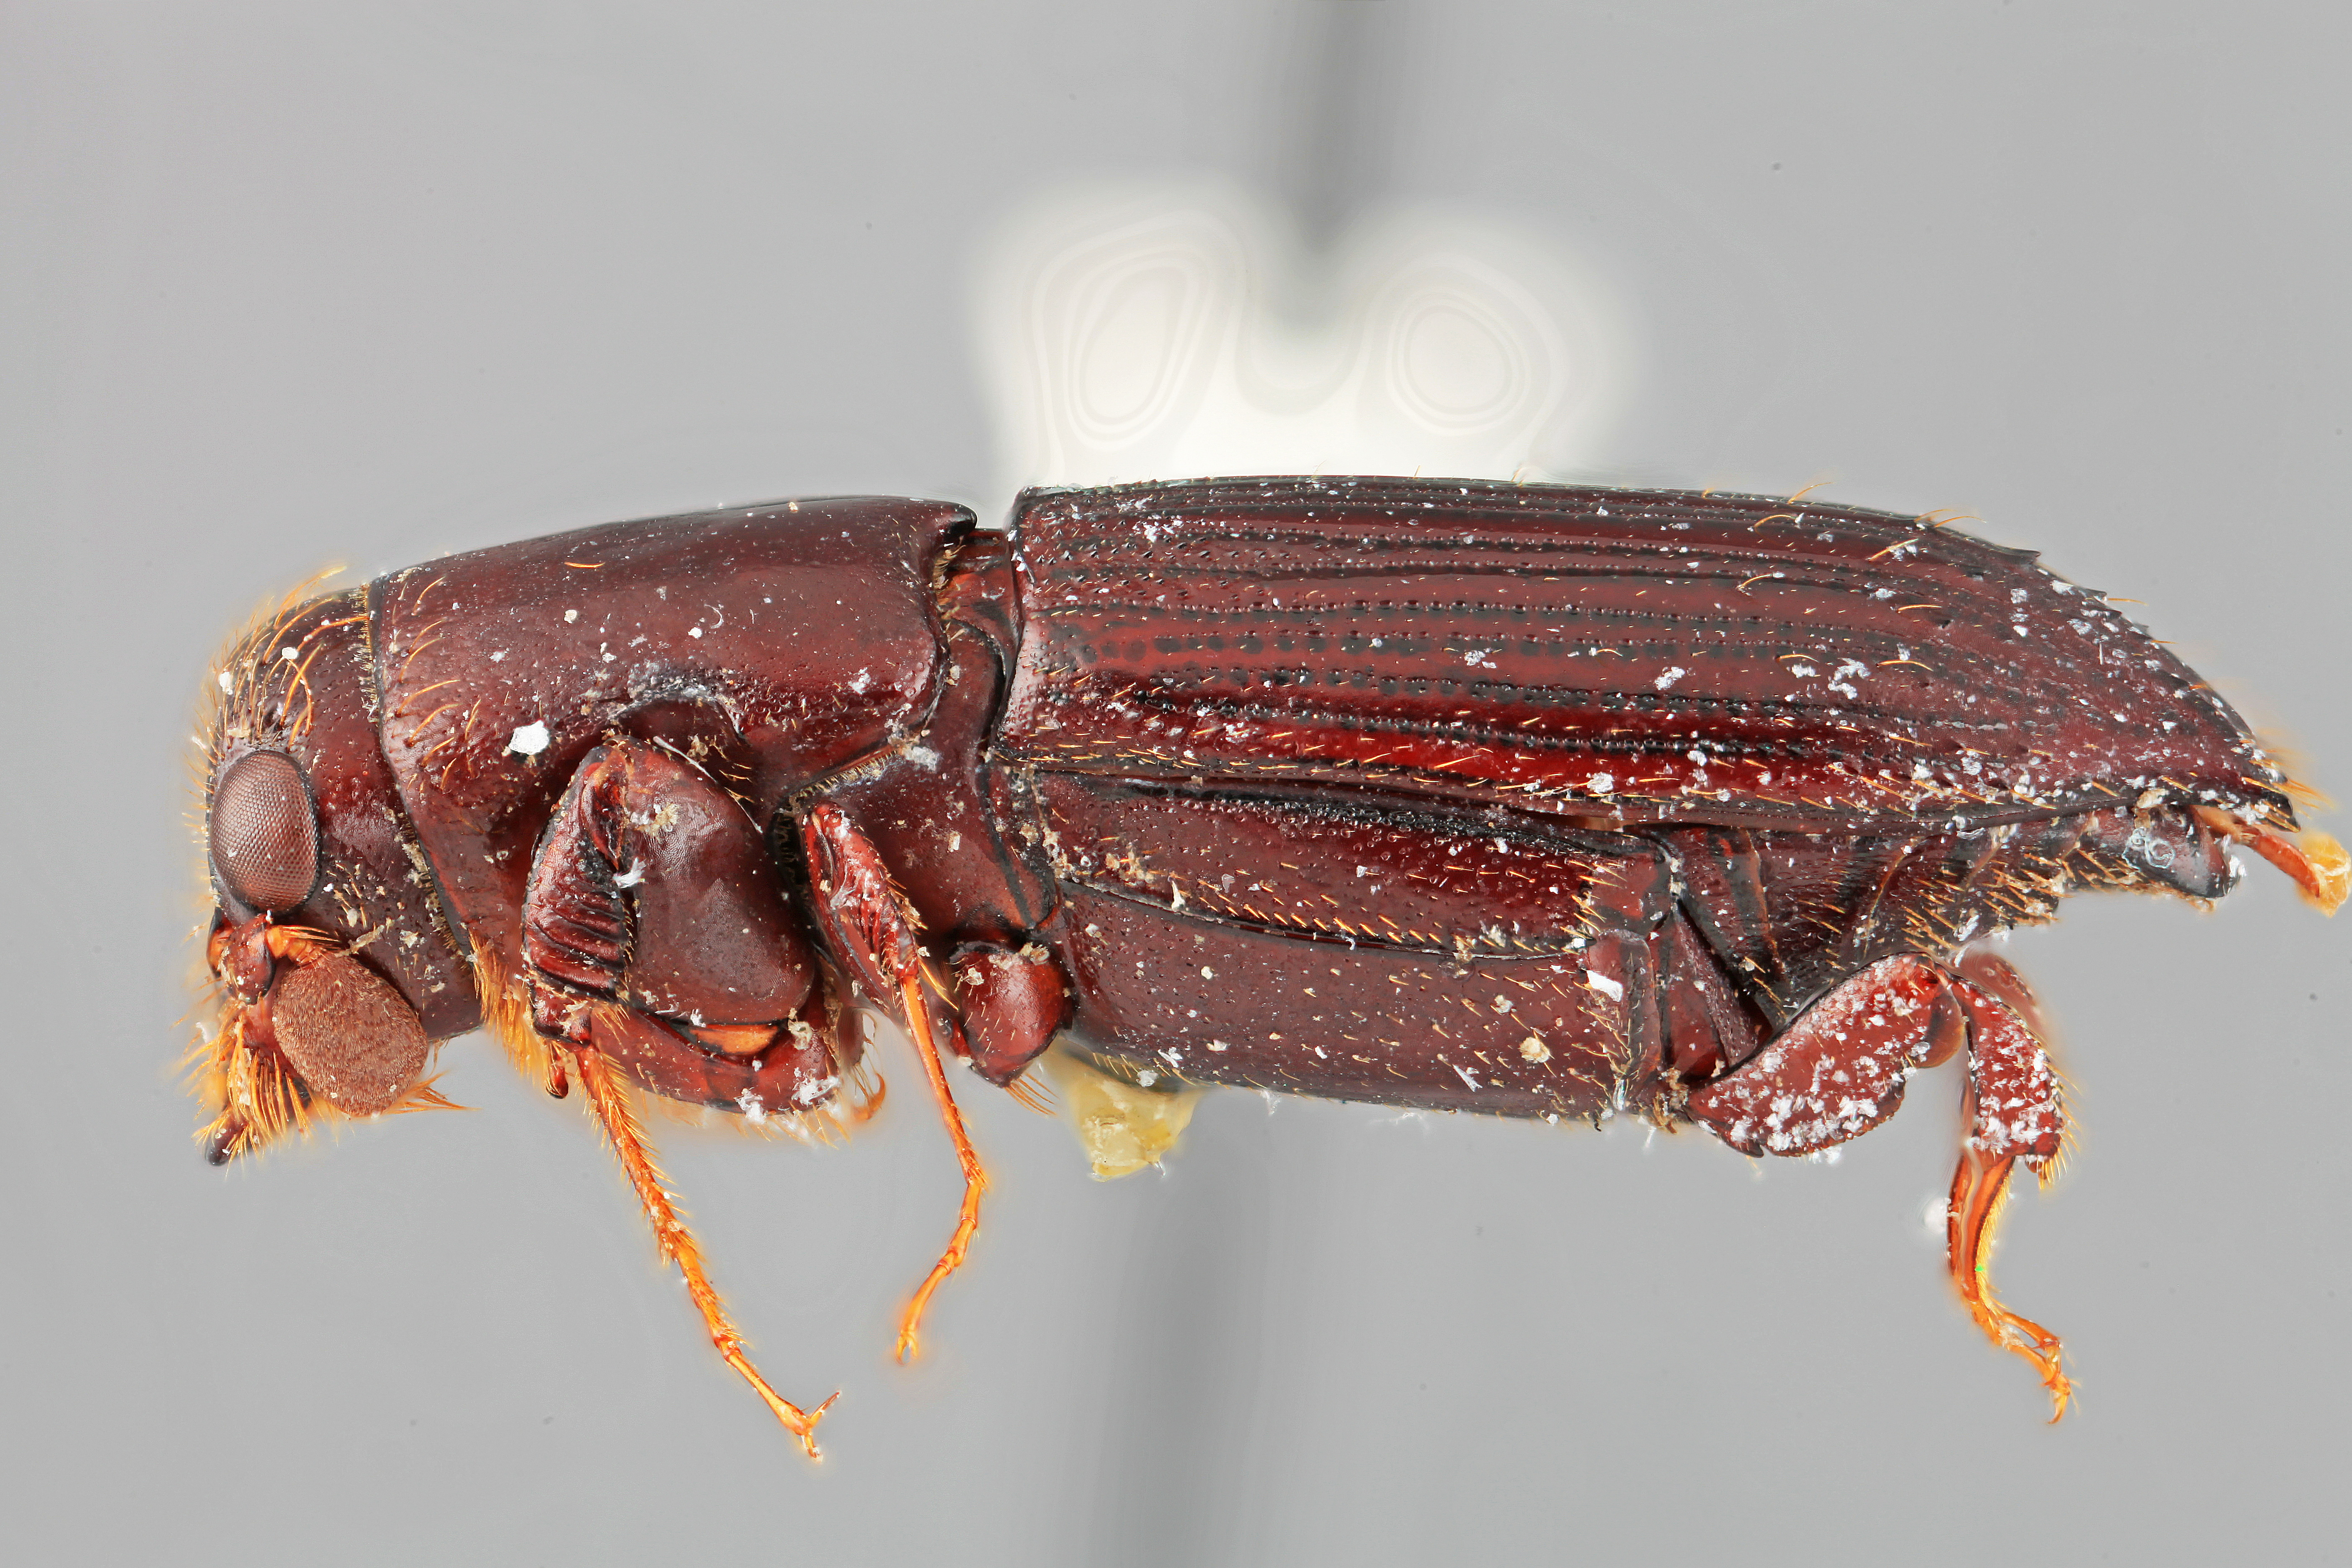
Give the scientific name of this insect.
Platypus chiriquensis
